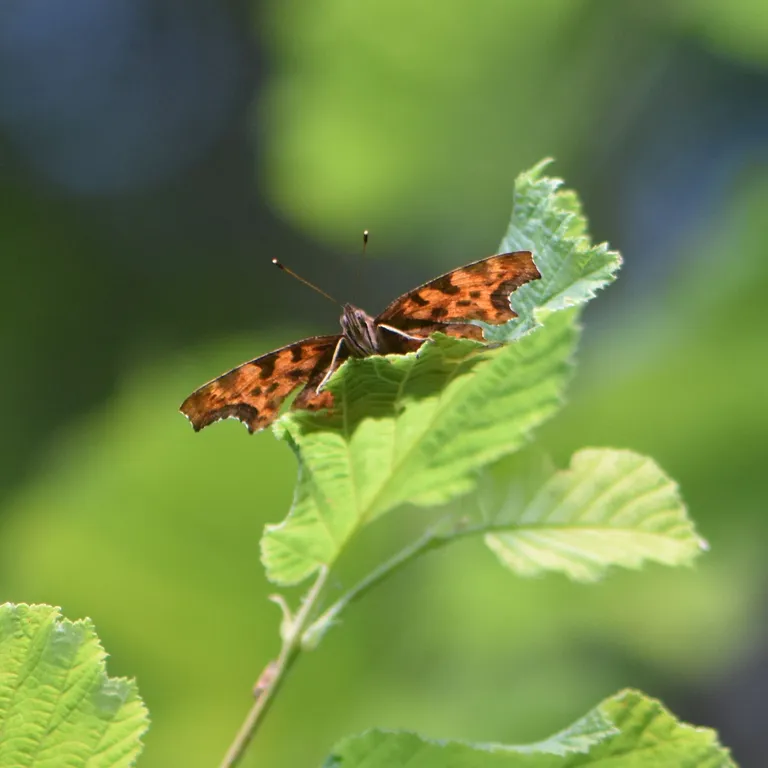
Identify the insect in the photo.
Polygonia c-album
